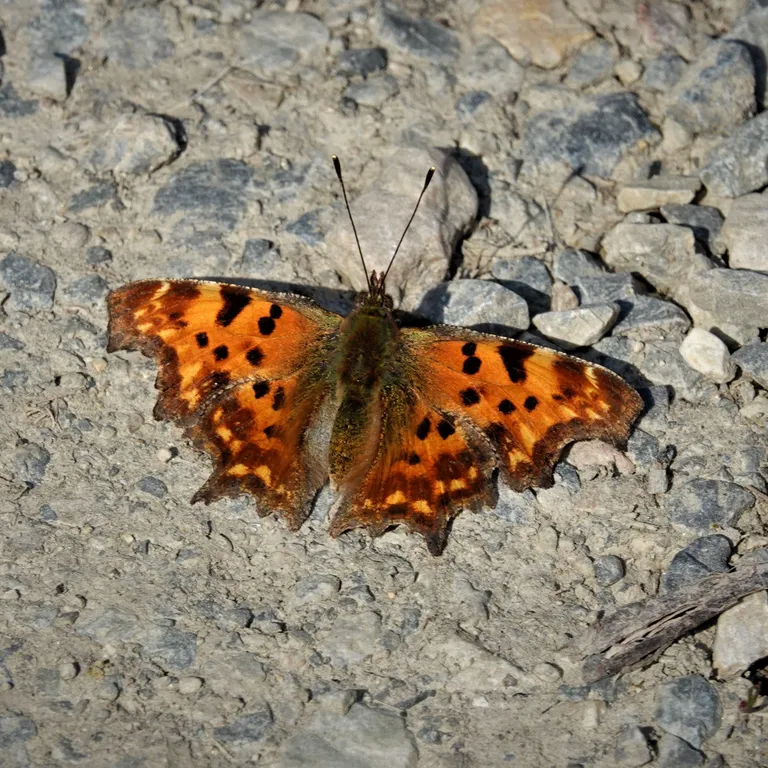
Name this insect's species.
Polygonia c-album
